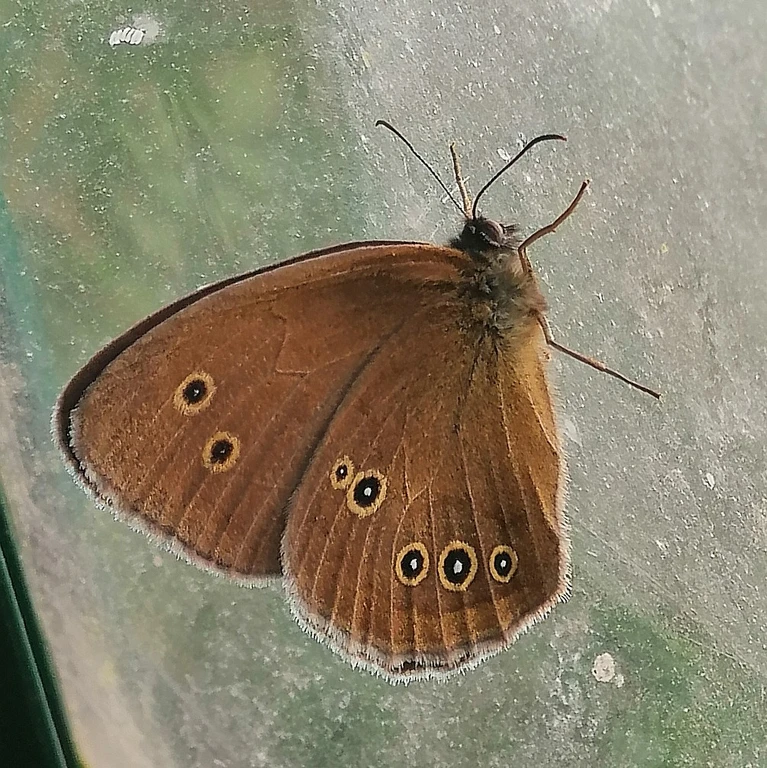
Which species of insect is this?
Aphantopus hyperantus
